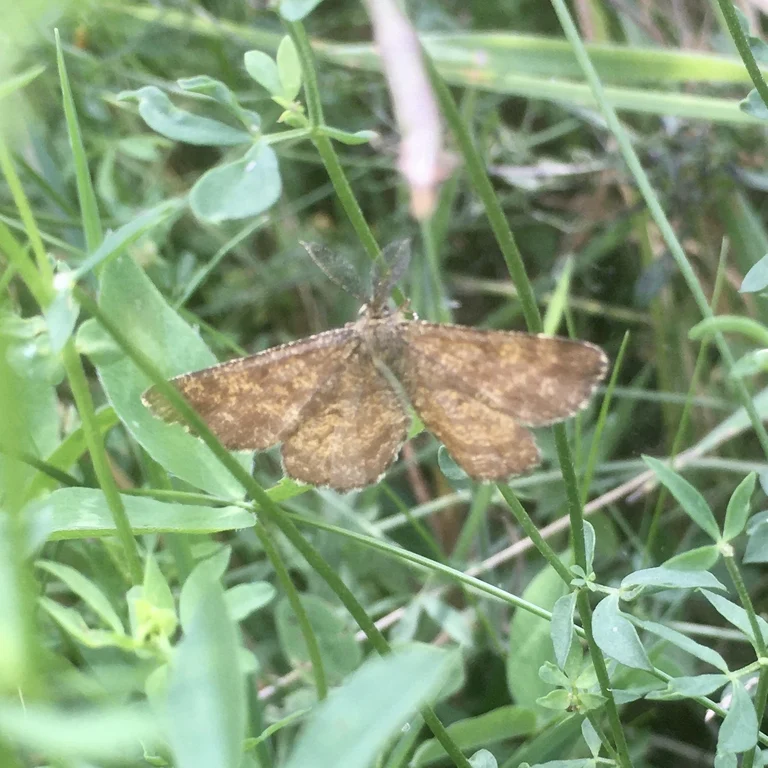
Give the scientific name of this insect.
Ematurga atomaria
